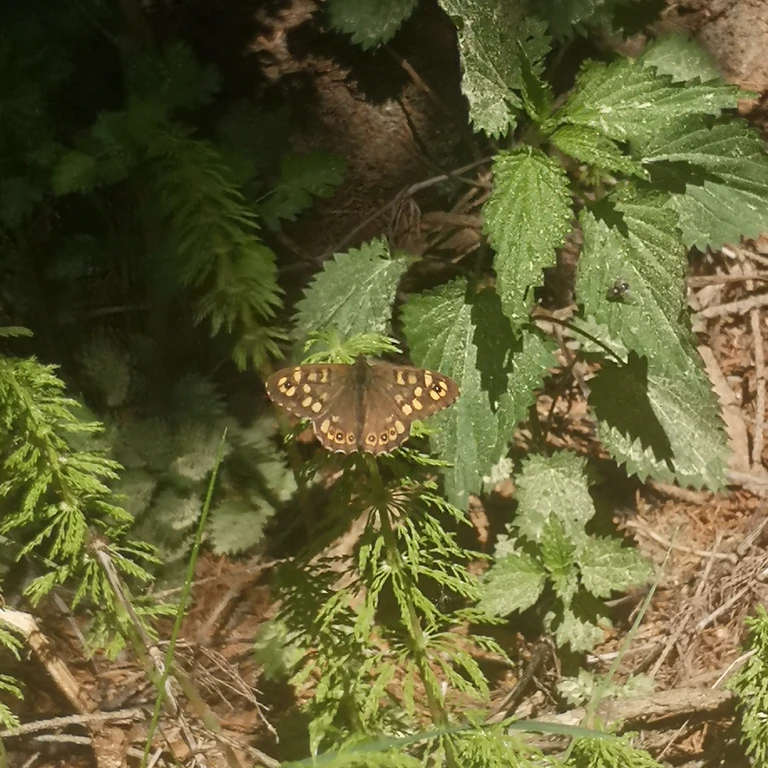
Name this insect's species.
Pararge aegeria
